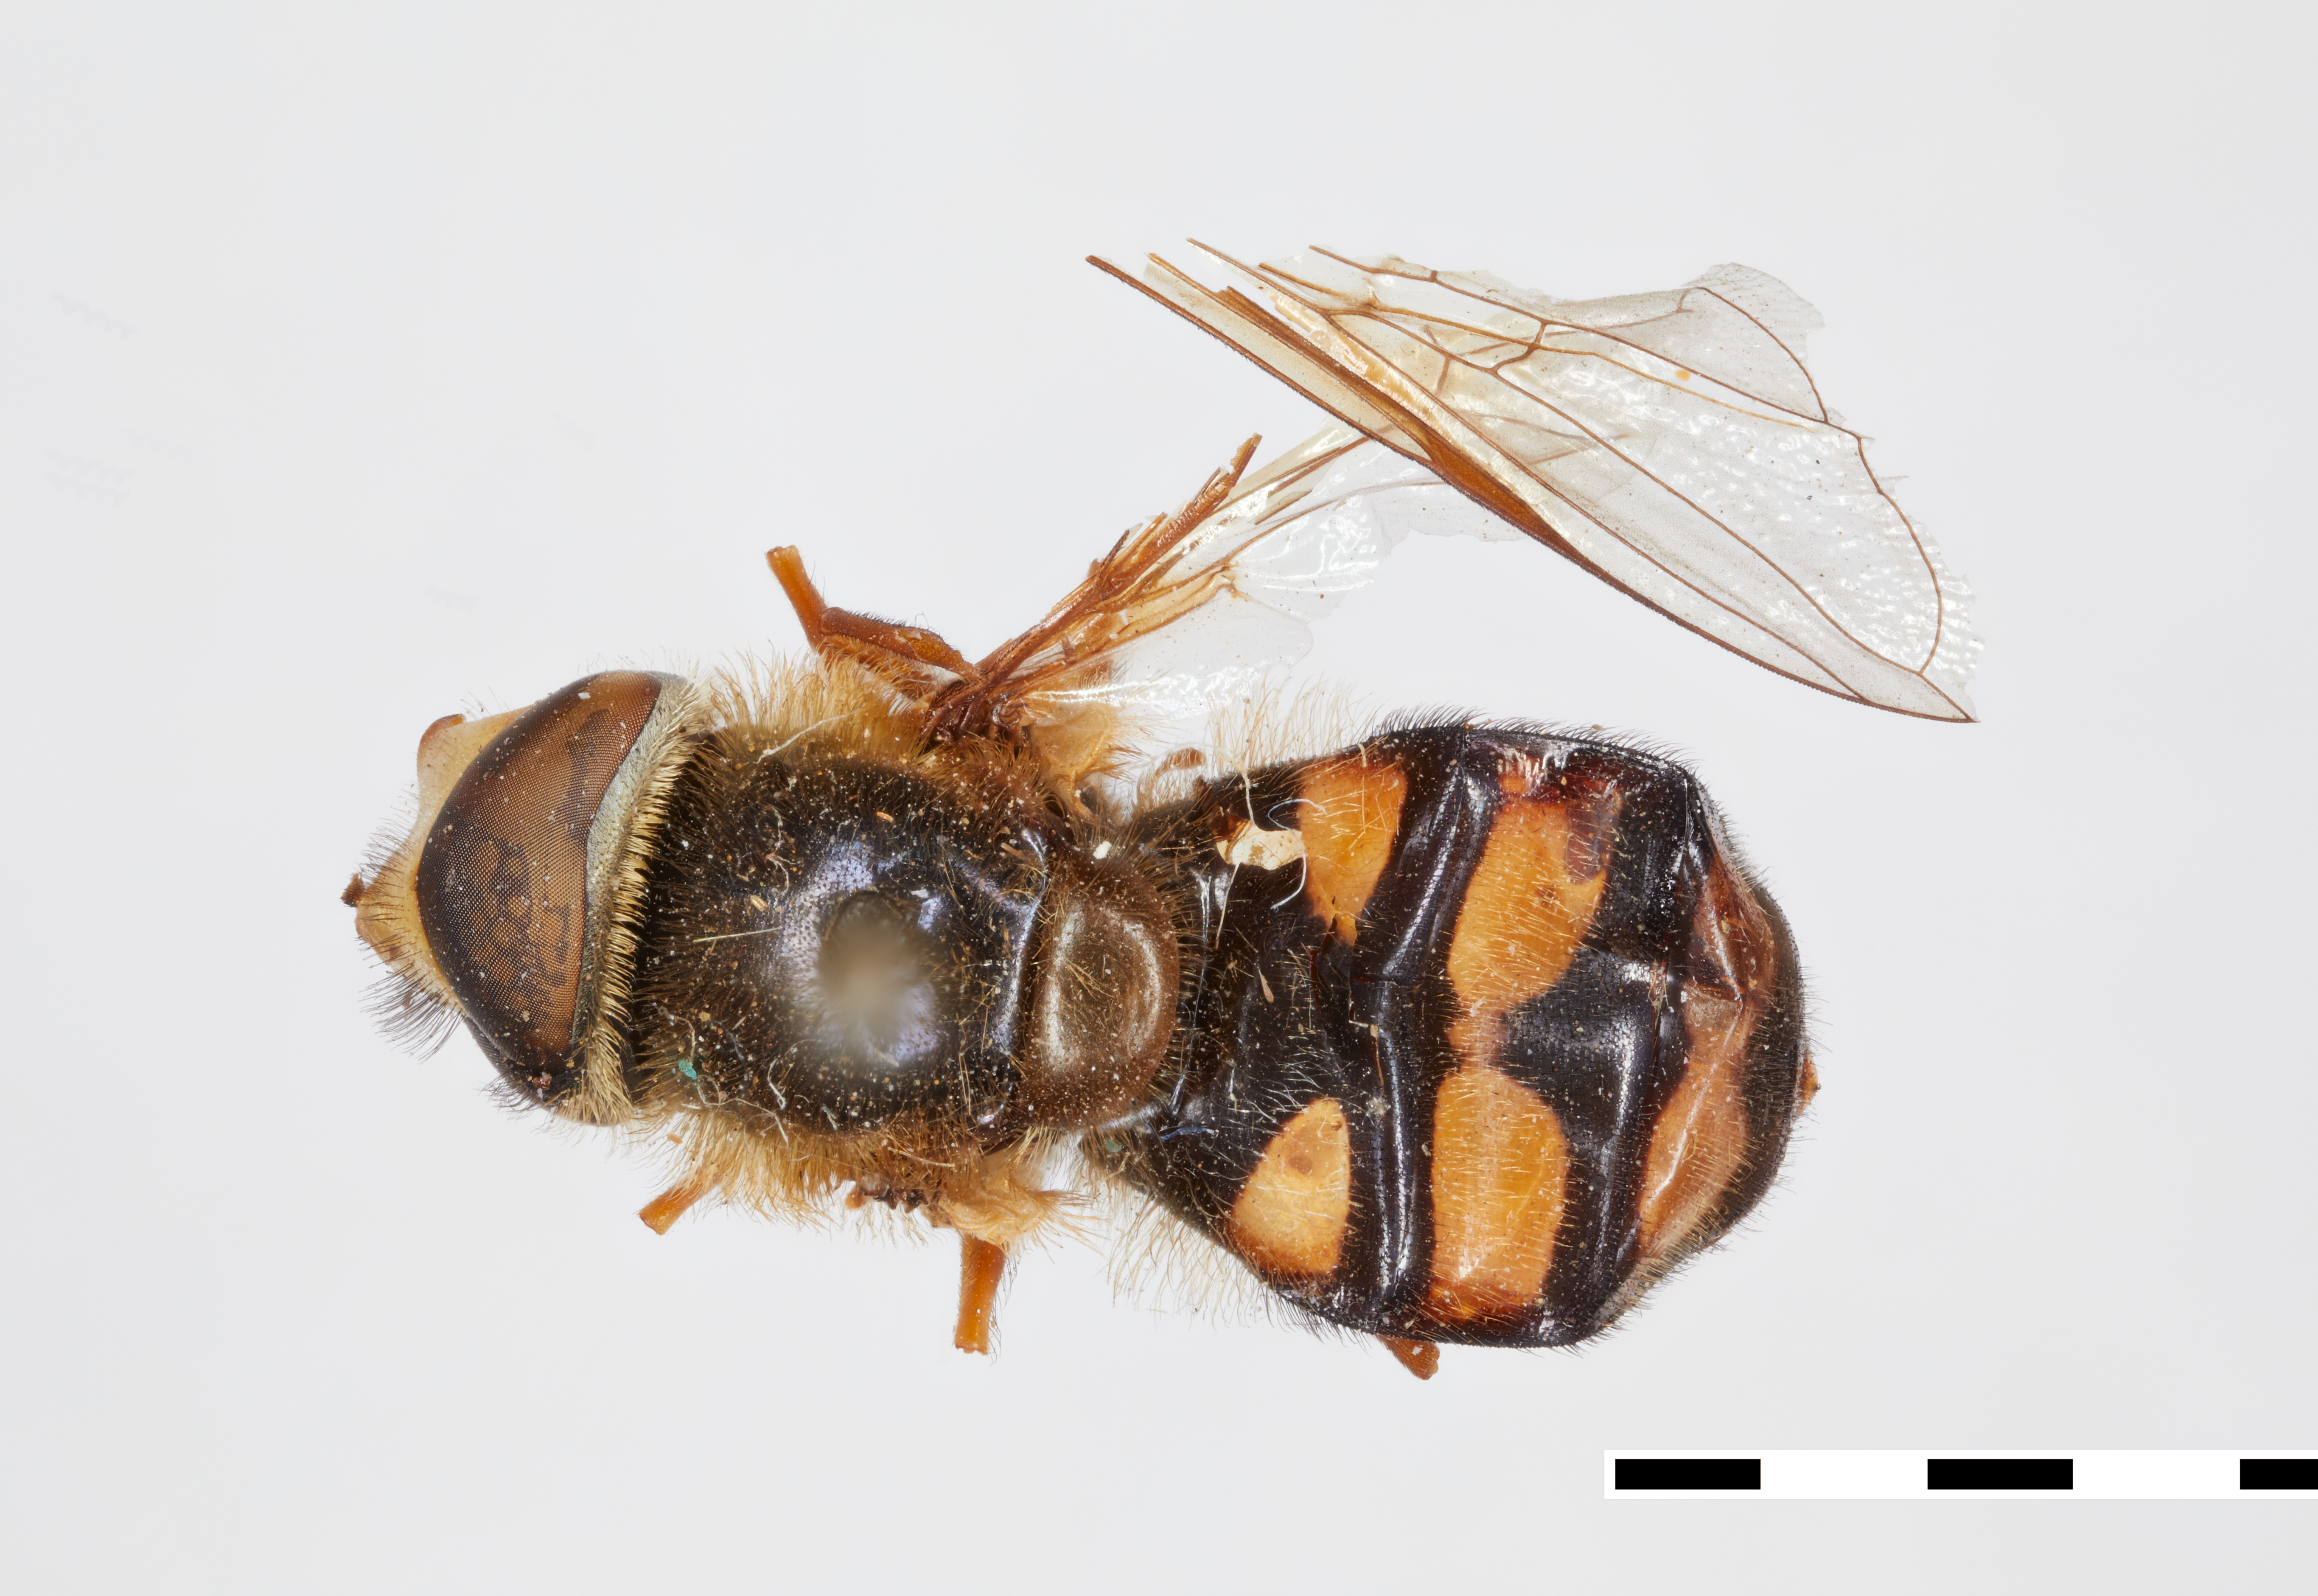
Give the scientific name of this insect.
Eupeodes montivagus
